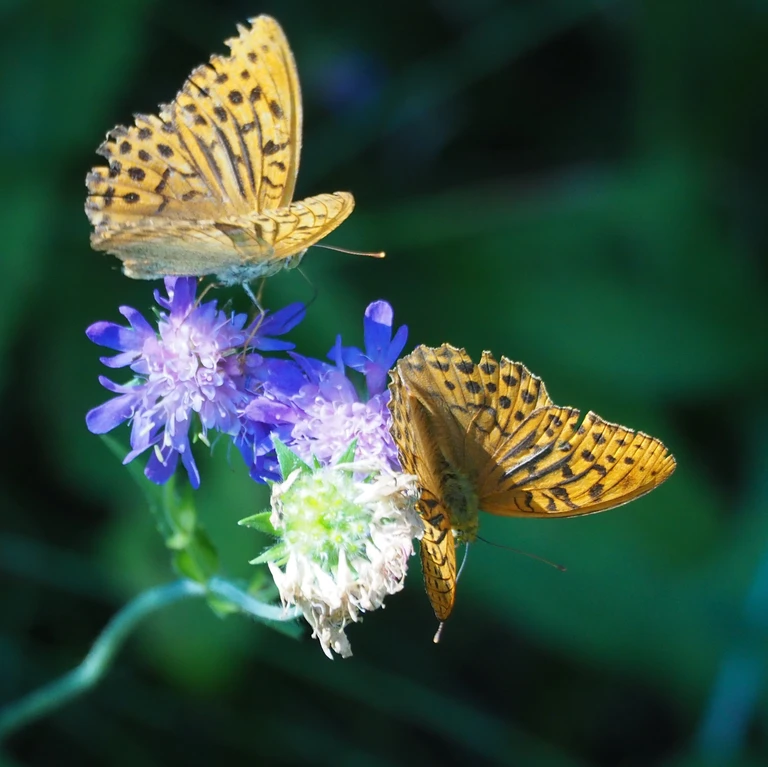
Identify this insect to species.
Argynnis paphia
